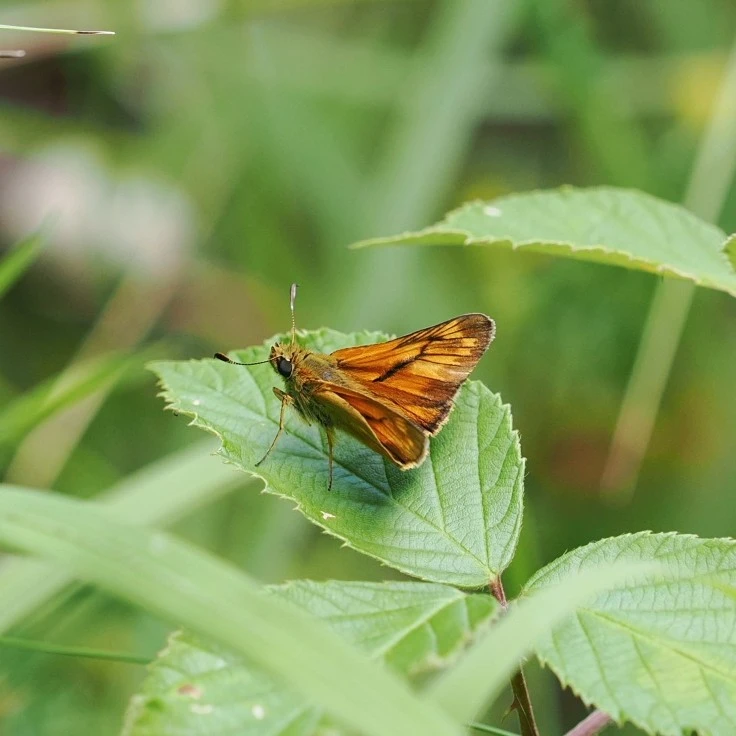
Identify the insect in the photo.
Ochlodes sylvanus (also Ochlodes venata)
